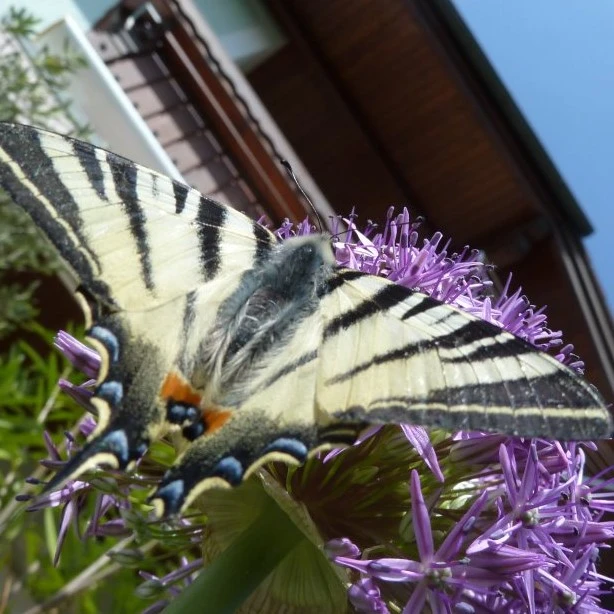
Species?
Iphiclides podalirius
